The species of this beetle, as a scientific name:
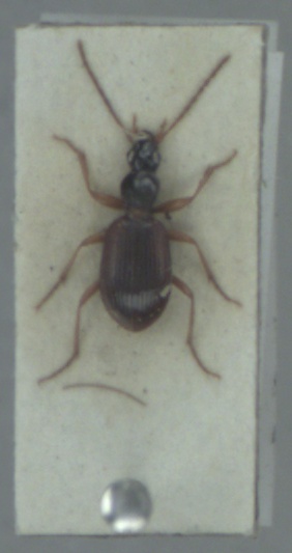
Oxypselaphus obscurus
